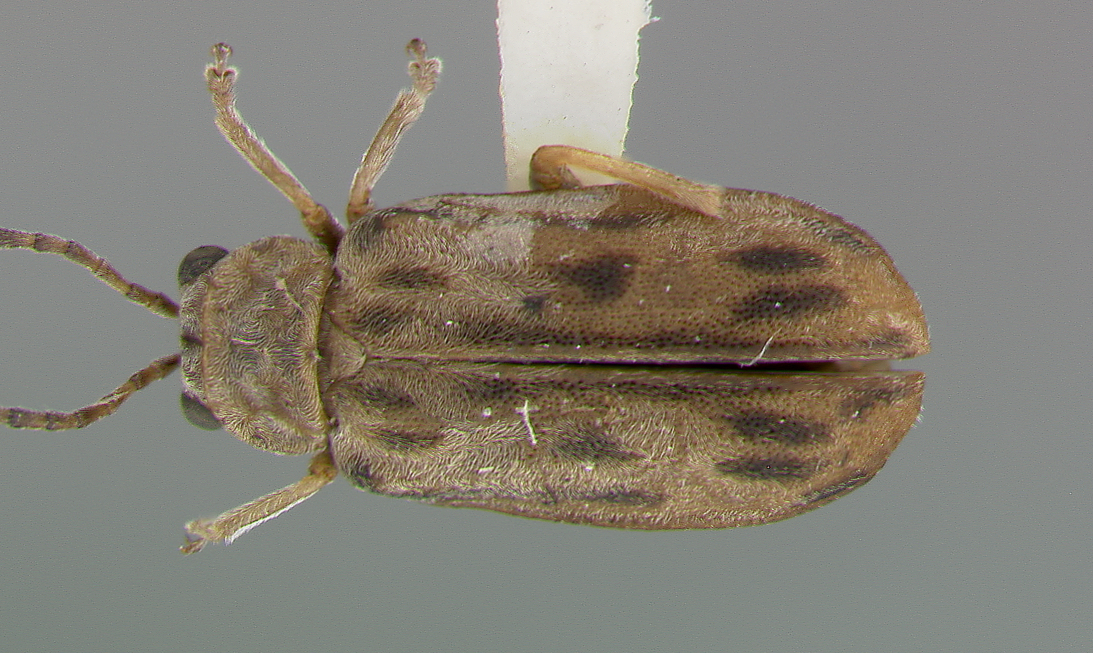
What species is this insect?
Galerucella spiloptera
